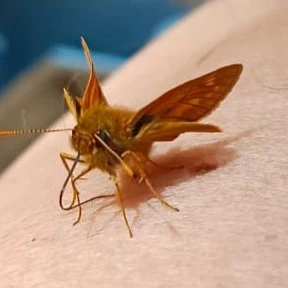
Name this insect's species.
Ochlodes sylvanus (also Ochlodes venata)
